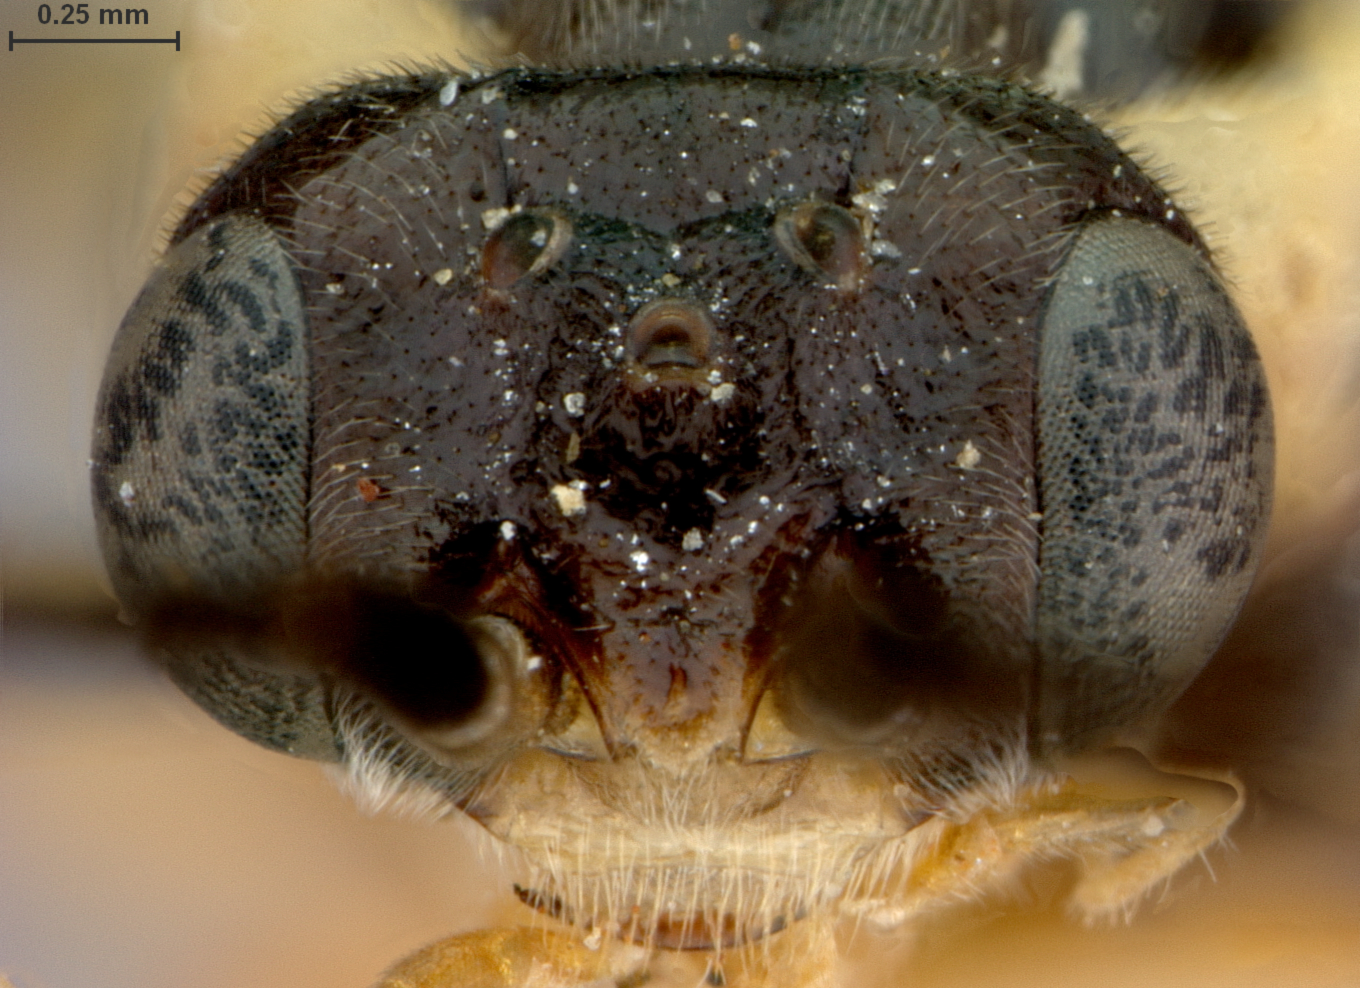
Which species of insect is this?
Pteronus carpini
